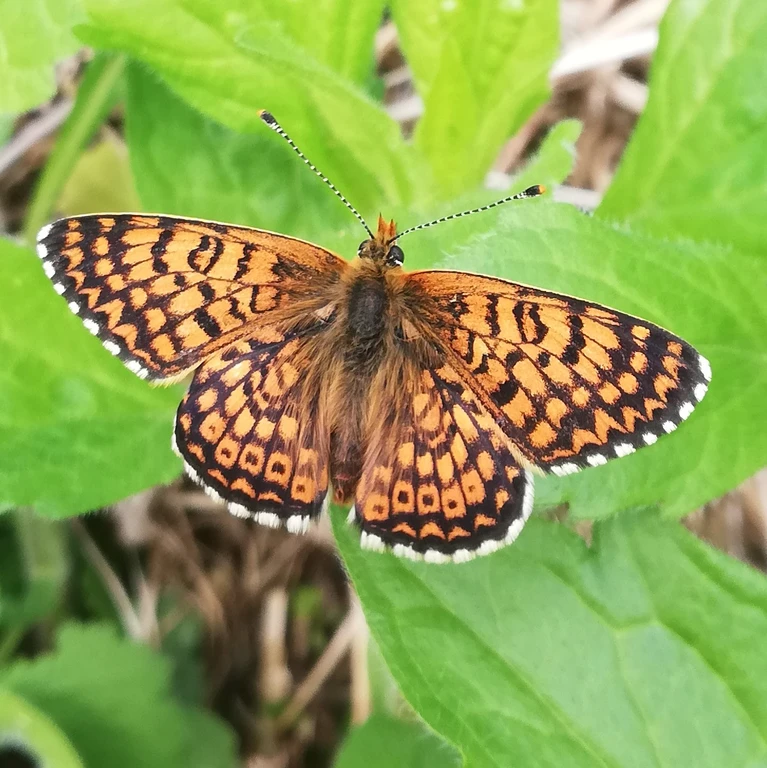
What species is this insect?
Melitaea cinxia
